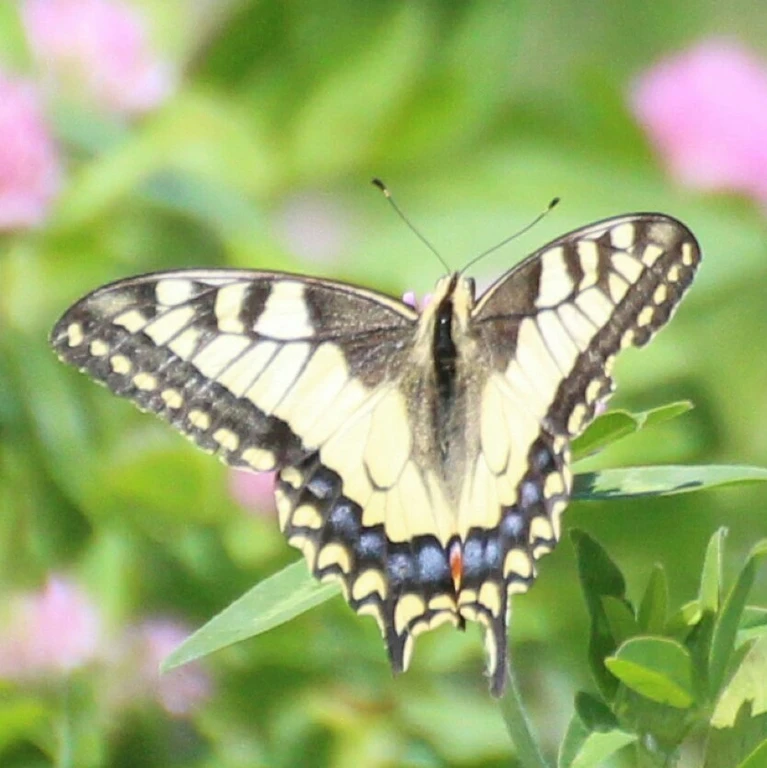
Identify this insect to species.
Papilio machaon
